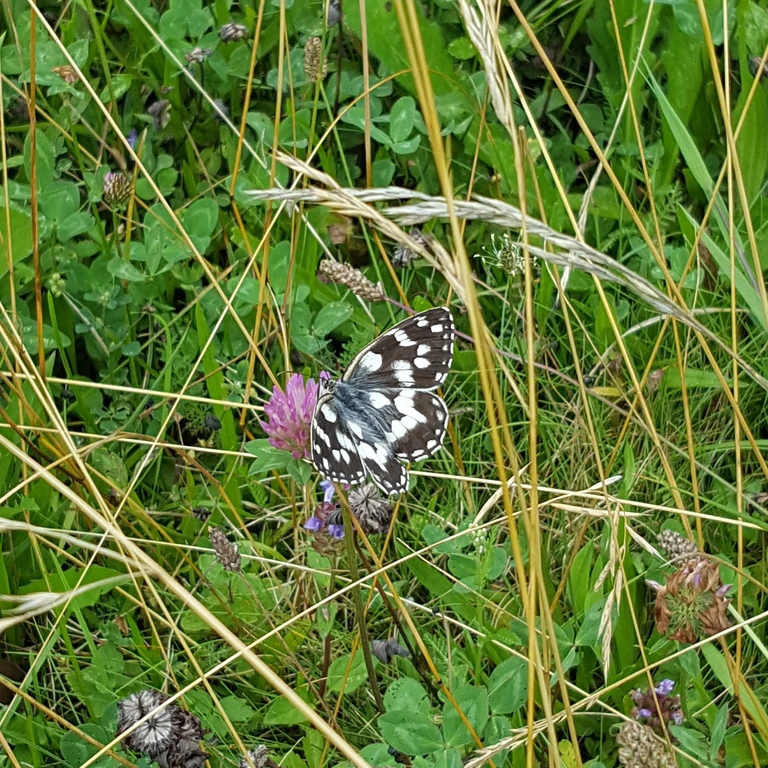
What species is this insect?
Melanargia galathea
